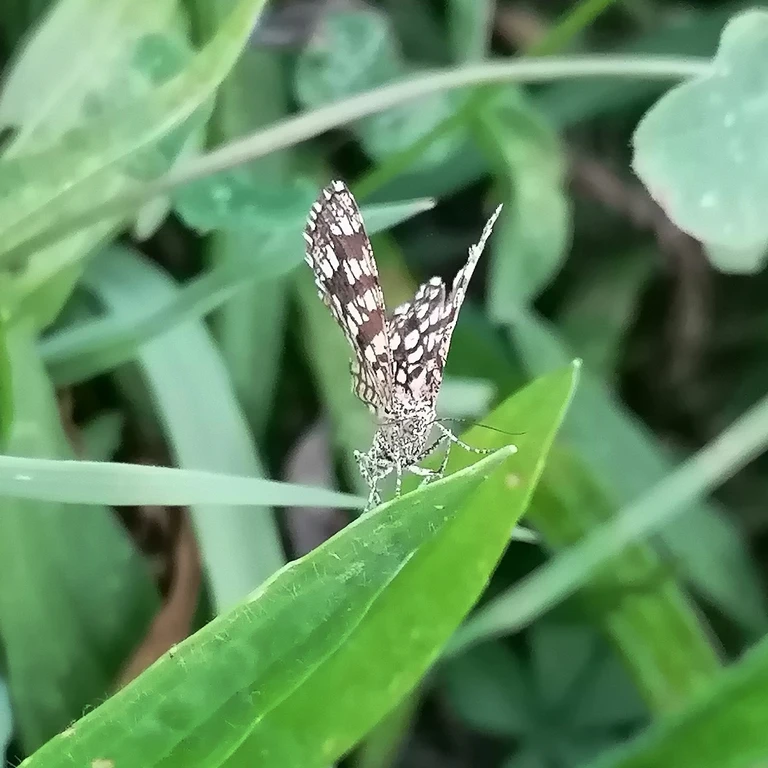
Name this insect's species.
Chiasmia clathrata
